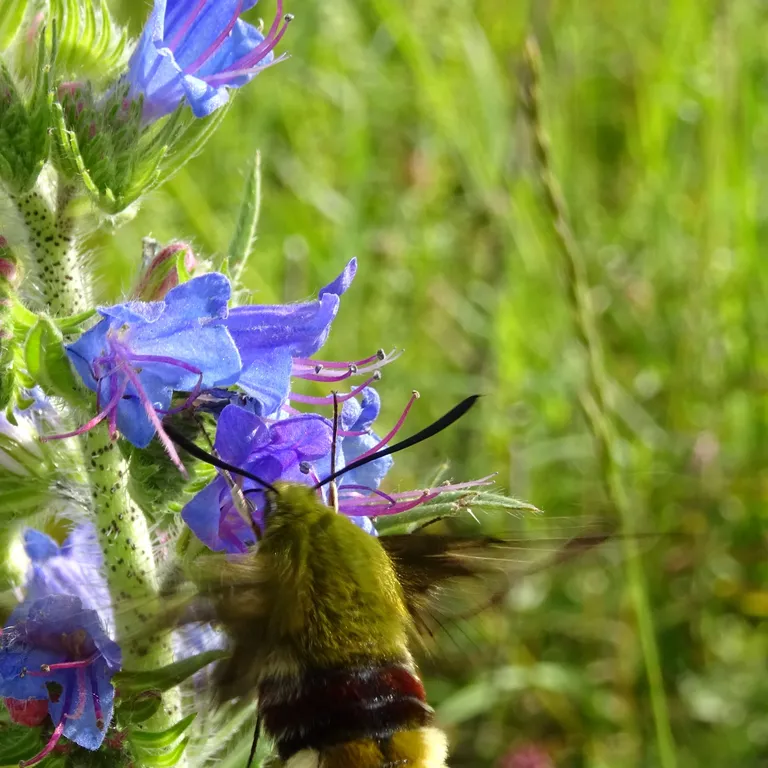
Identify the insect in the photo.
Hemaris fuciformis
